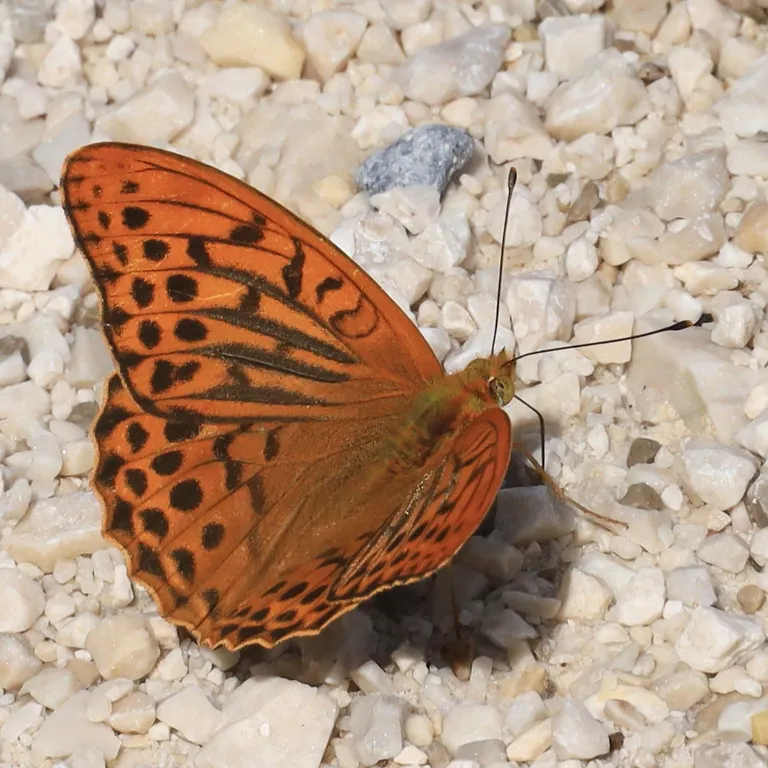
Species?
Argynnis paphia
